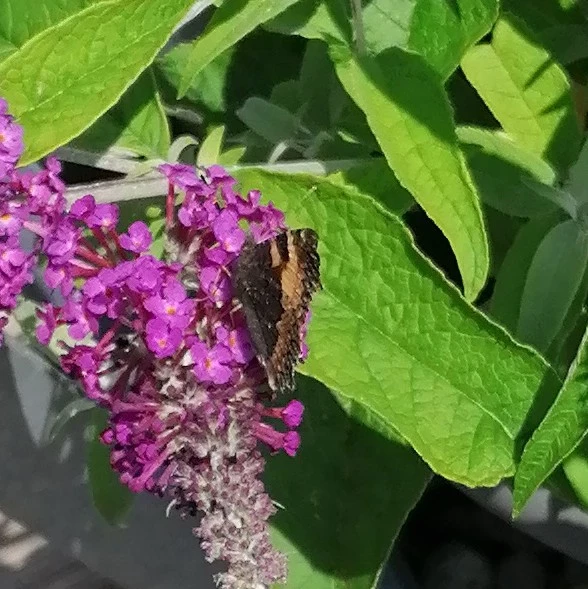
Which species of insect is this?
Aglais urticae
